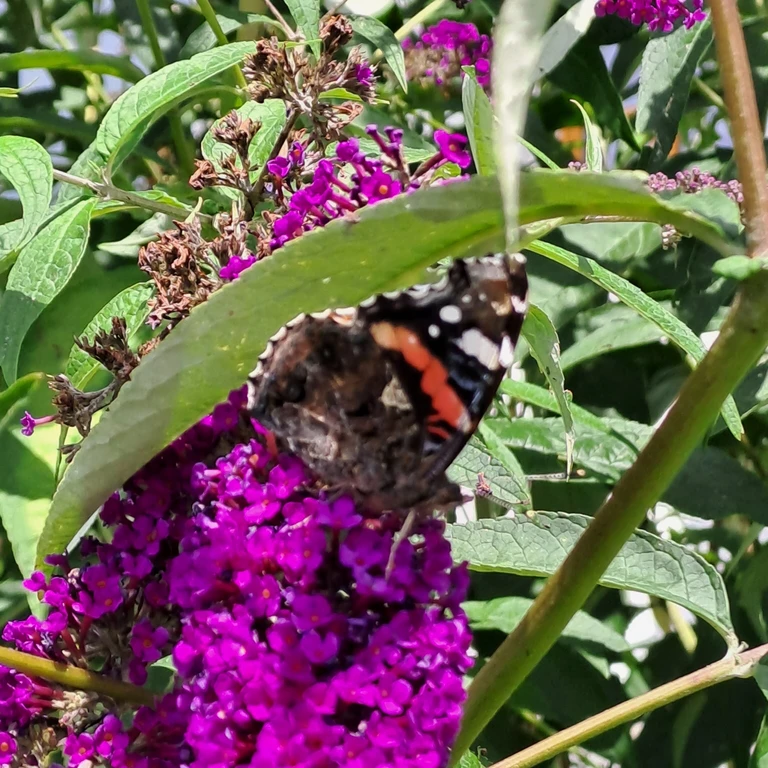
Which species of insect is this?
Vanessa atalanta
